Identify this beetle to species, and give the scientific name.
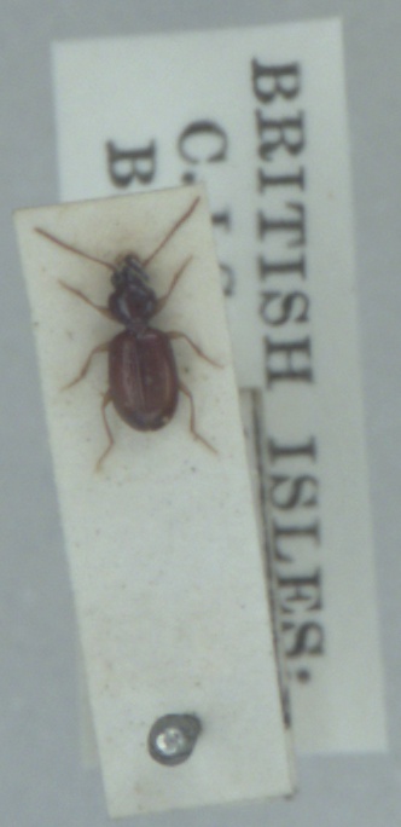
Epaphius secalis
